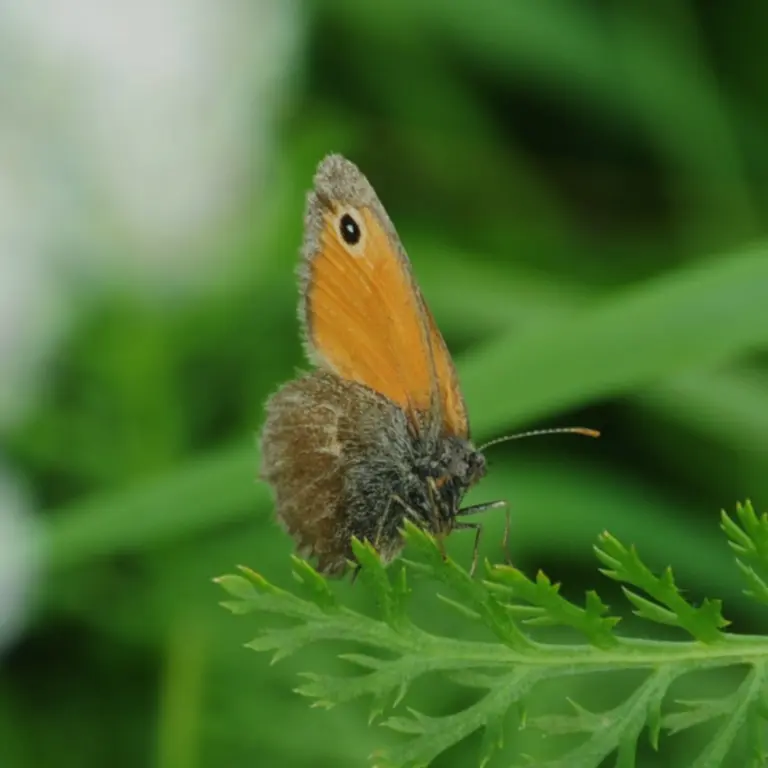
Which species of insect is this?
Coenonympha pamphilus
